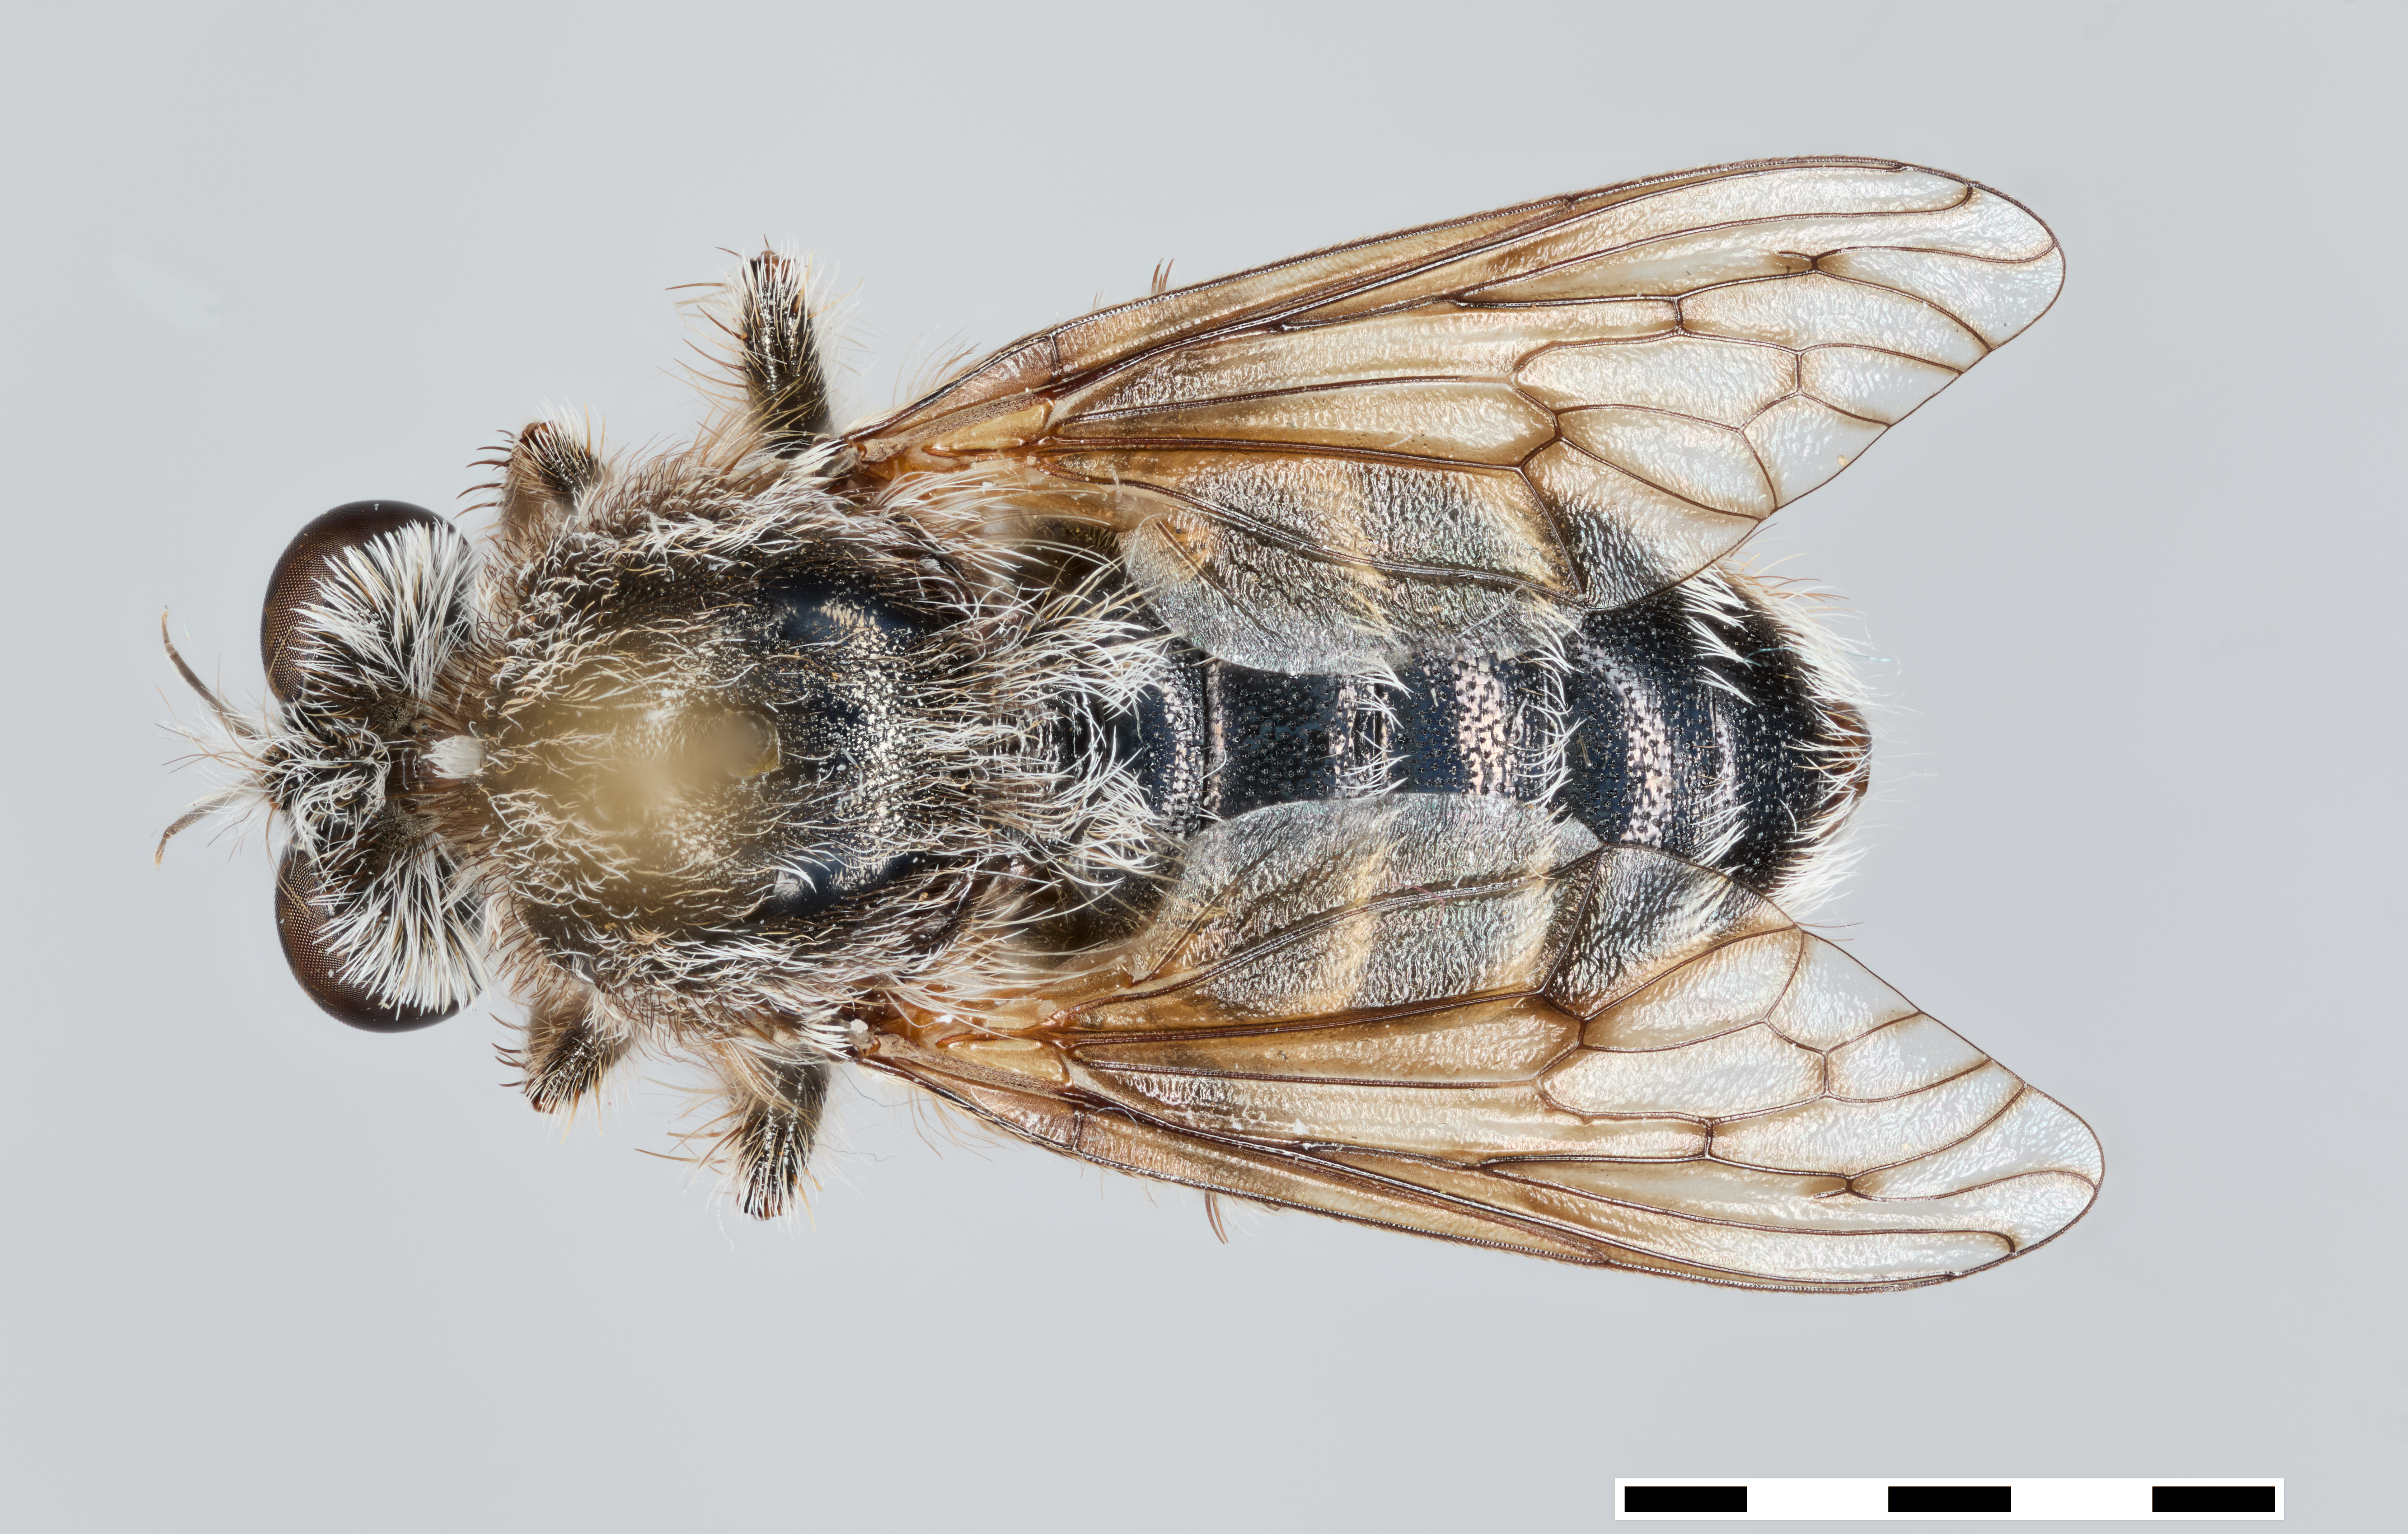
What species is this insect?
Acnephalomyia andrenoides
